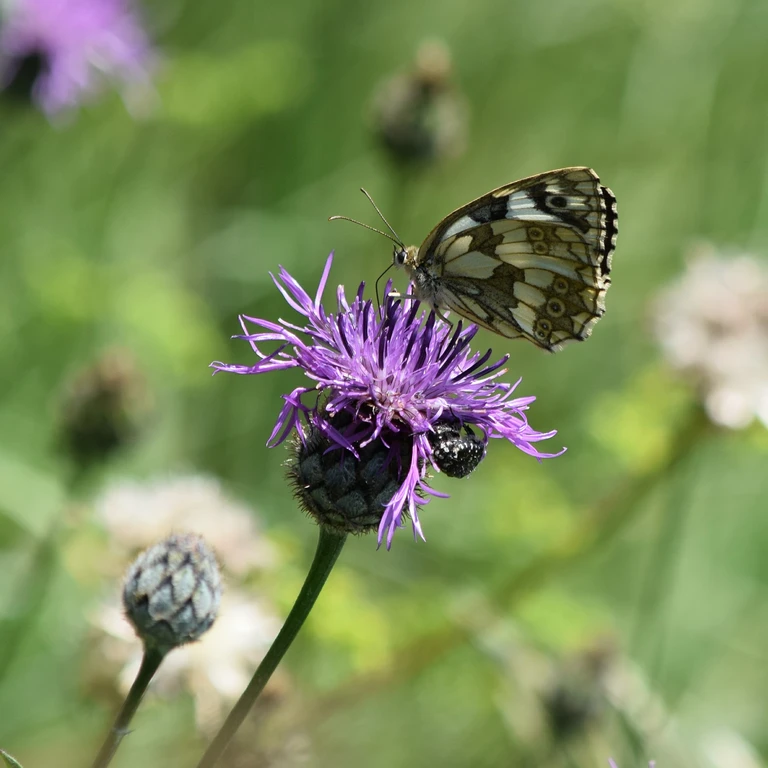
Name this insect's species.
Melanargia galathea
